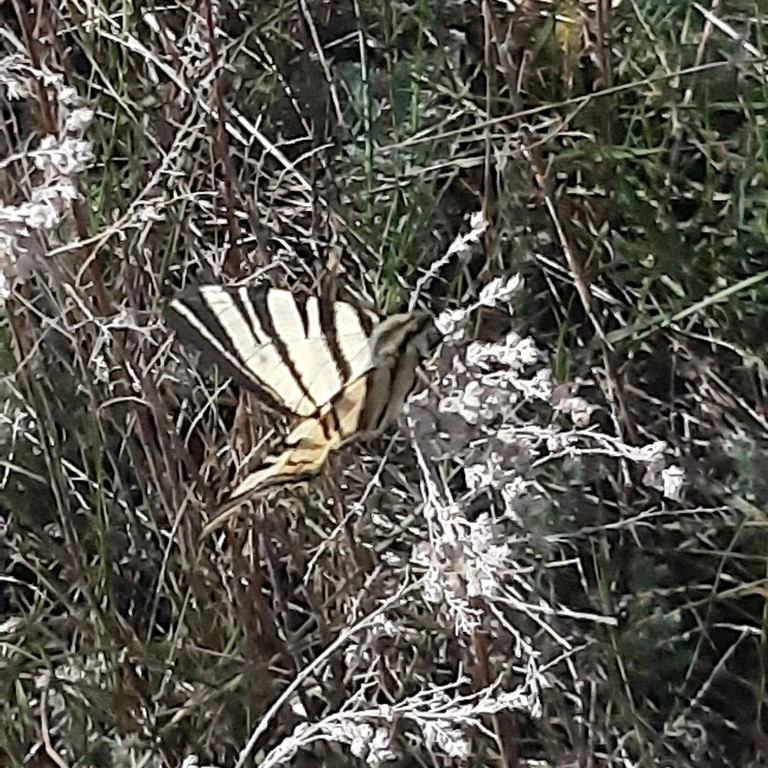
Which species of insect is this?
Iphiclides podalirius
